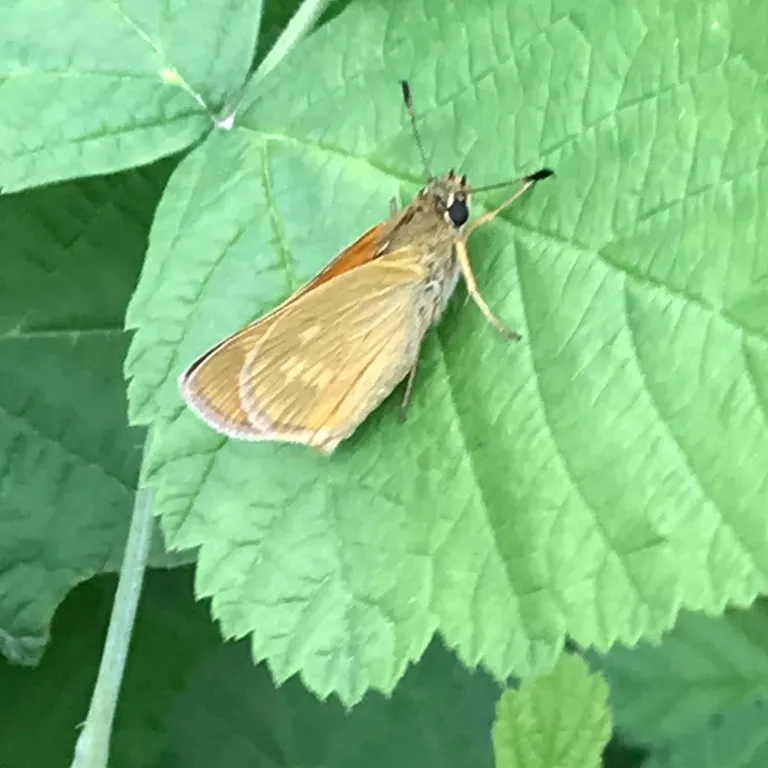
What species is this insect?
Ochlodes sylvanus (also Ochlodes venata)
